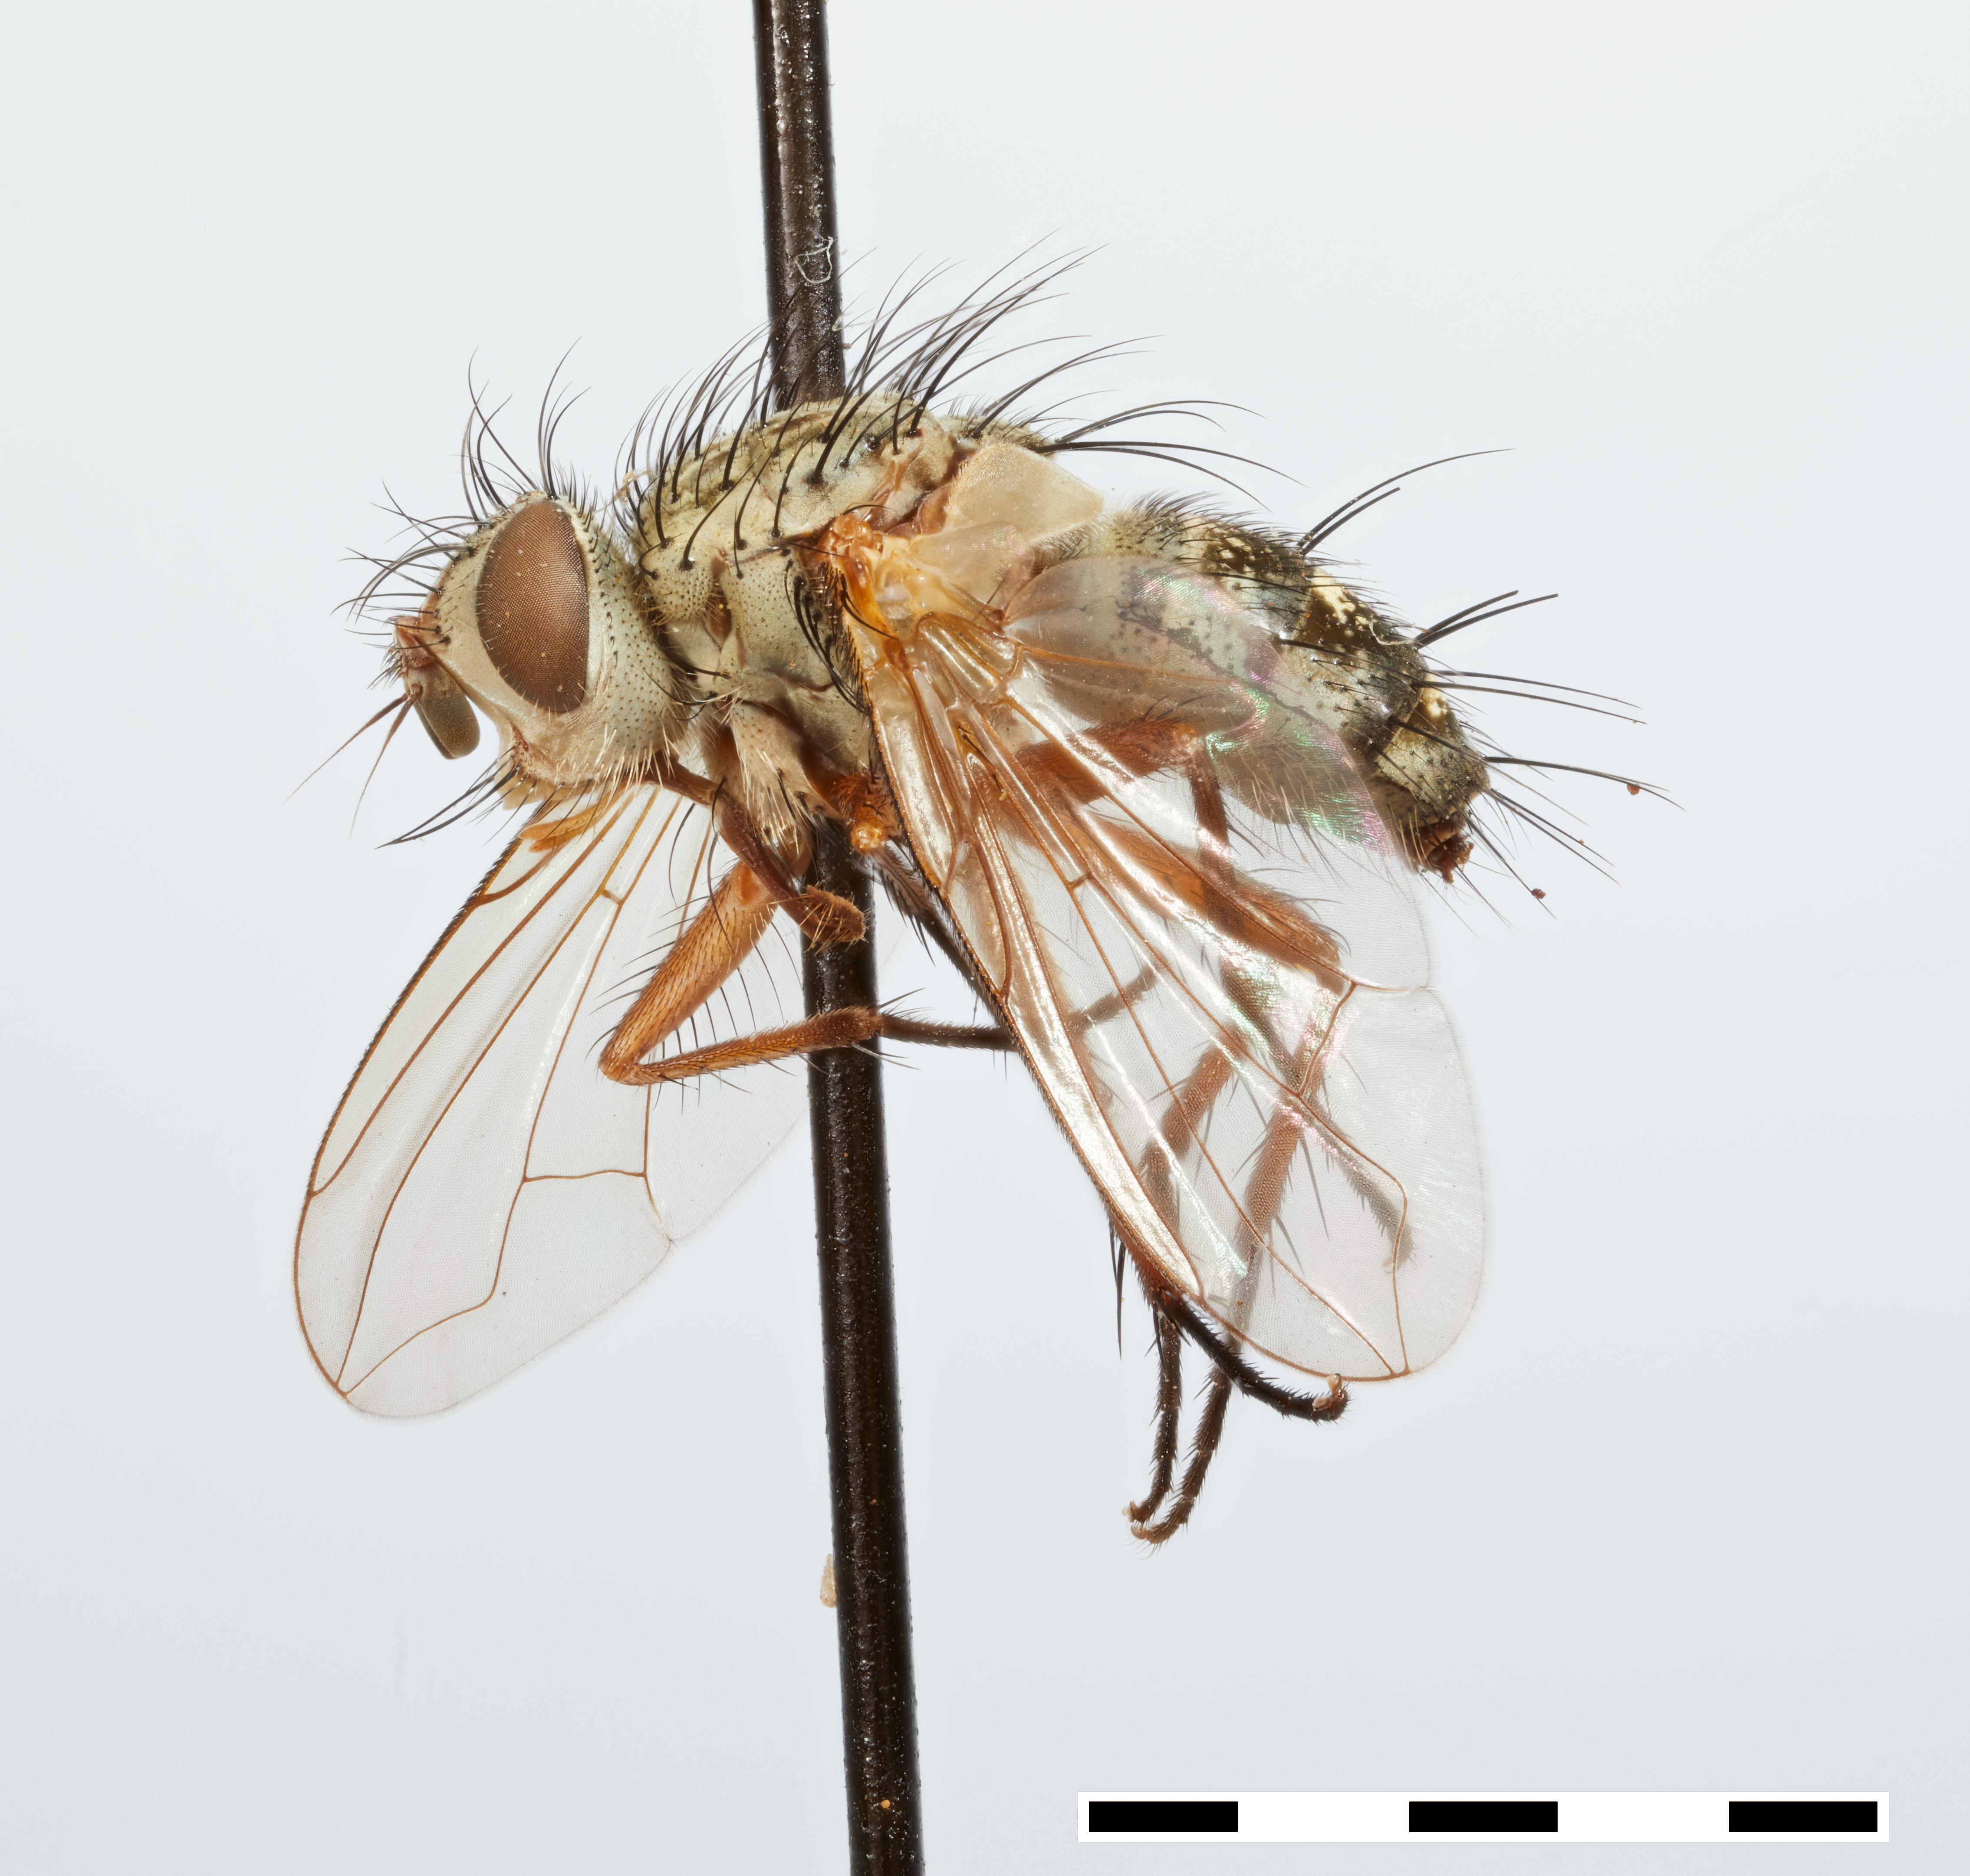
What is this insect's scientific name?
Micronychiops aurescens
